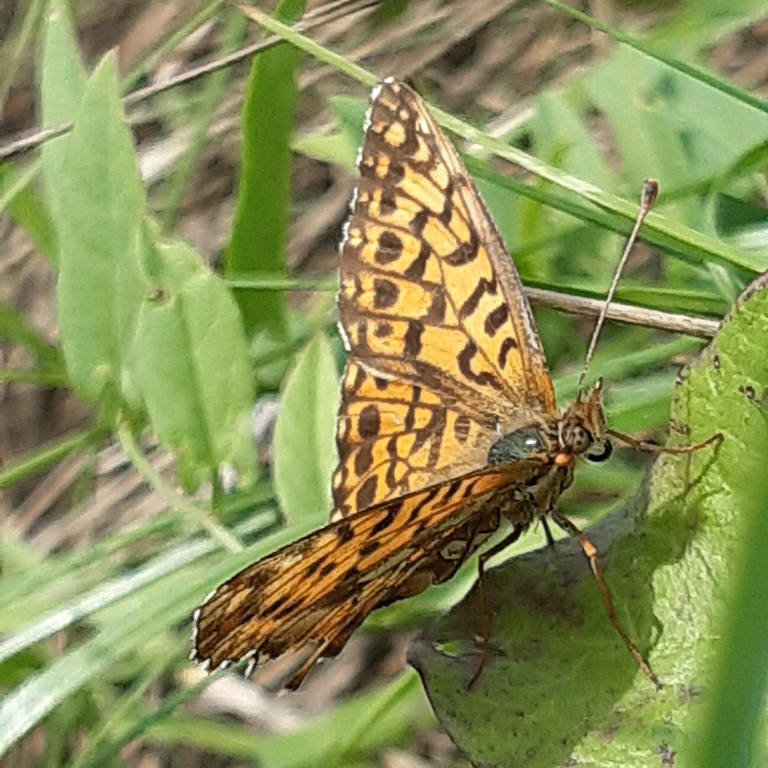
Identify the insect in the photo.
Boloria dia
